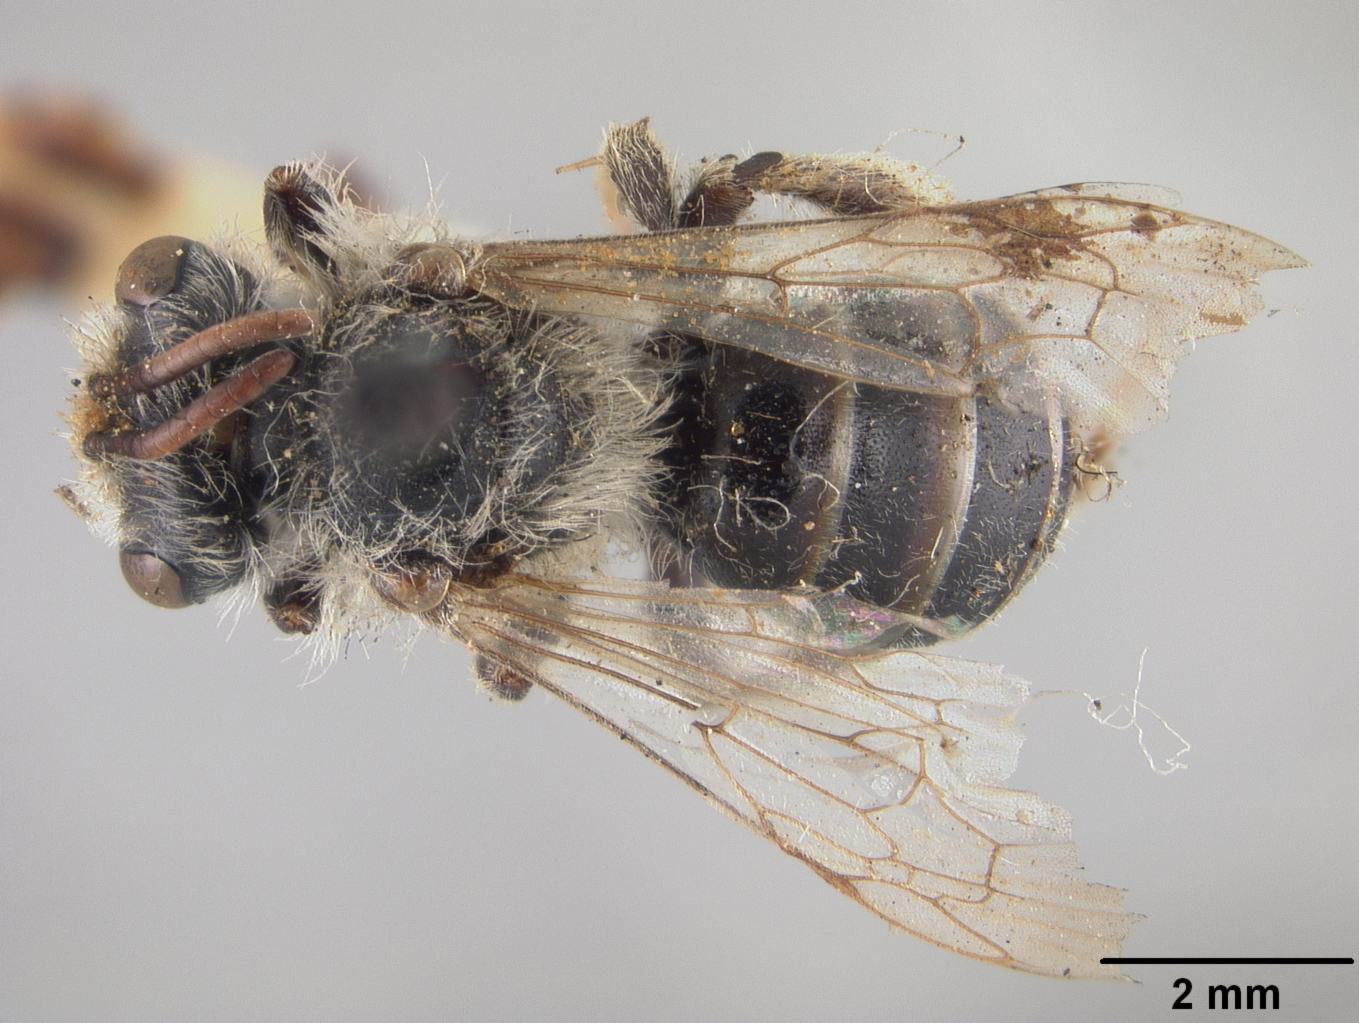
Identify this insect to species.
Andrena berkeleyi
